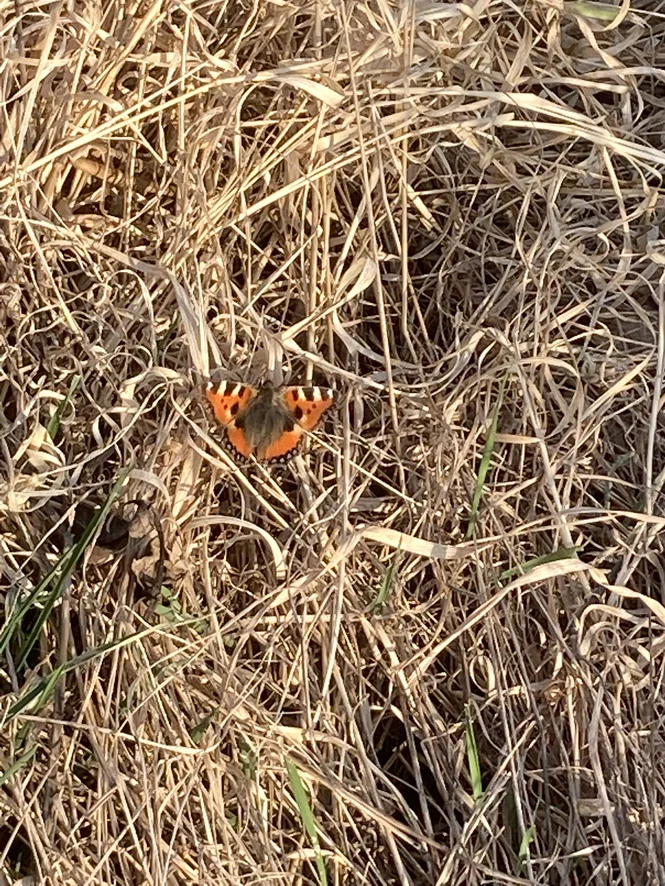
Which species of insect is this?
Aglais urticae
